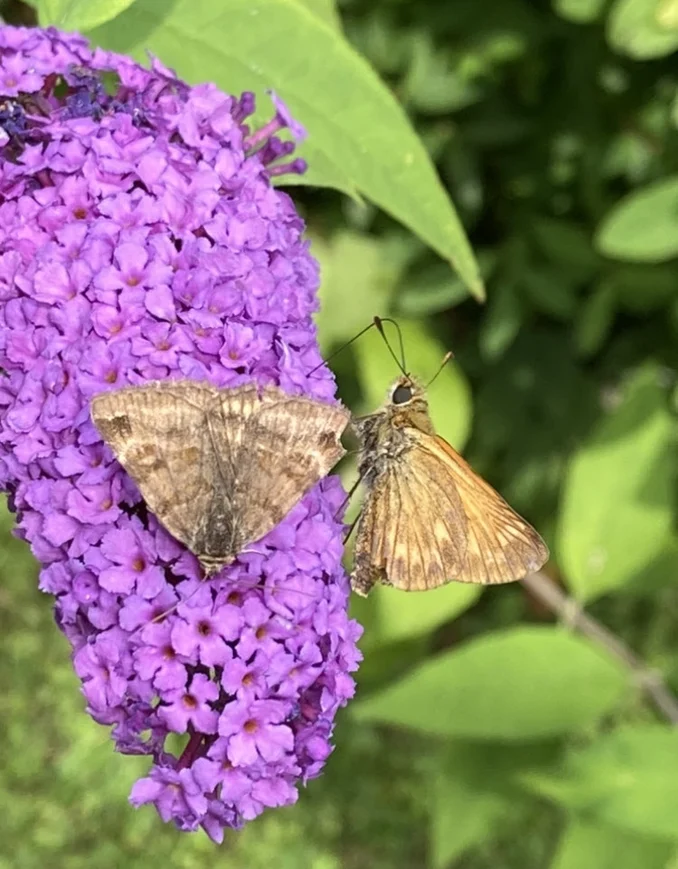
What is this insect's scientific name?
Euclidia glyphica
